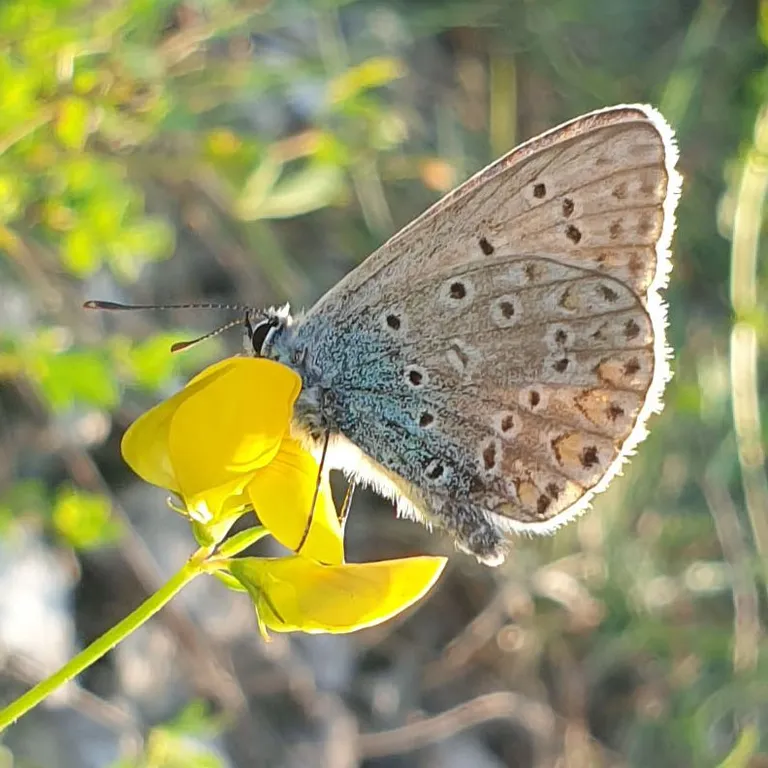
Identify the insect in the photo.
Polyommatus icarus
